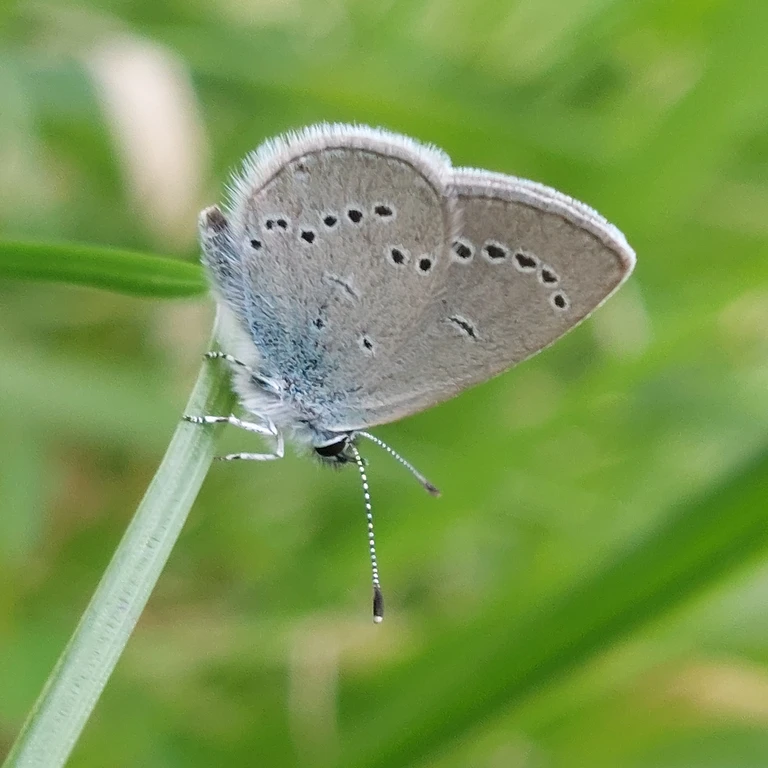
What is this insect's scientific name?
Cupido minimus
